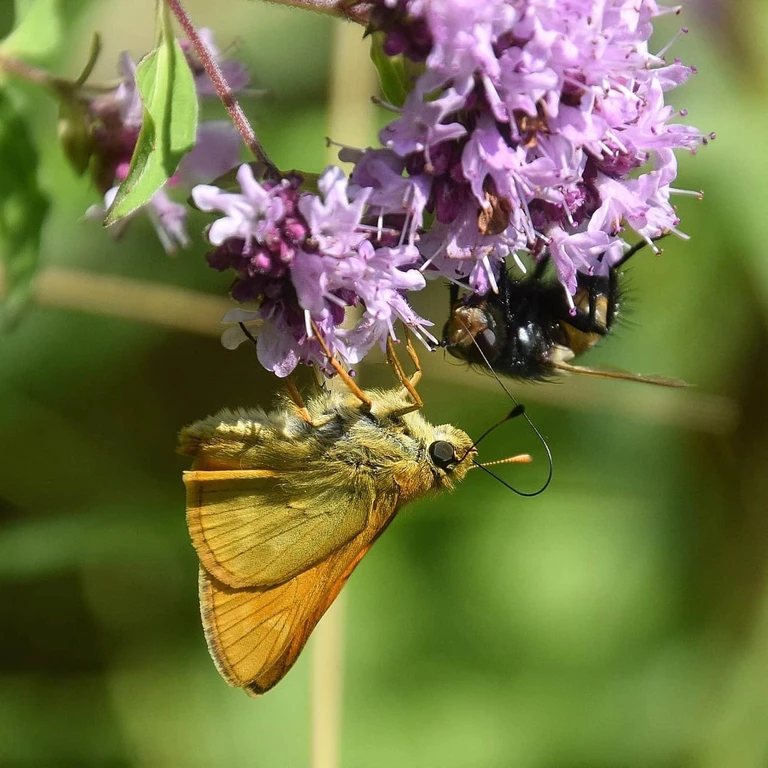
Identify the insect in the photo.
Ochlodes sylvanus (also Ochlodes venata)
